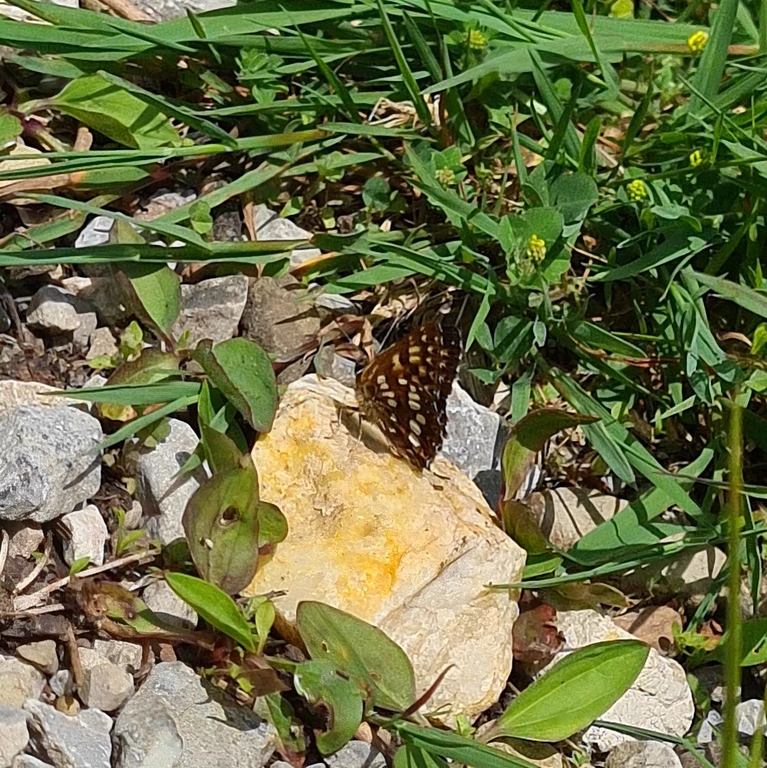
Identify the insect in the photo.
Hamearis lucina
